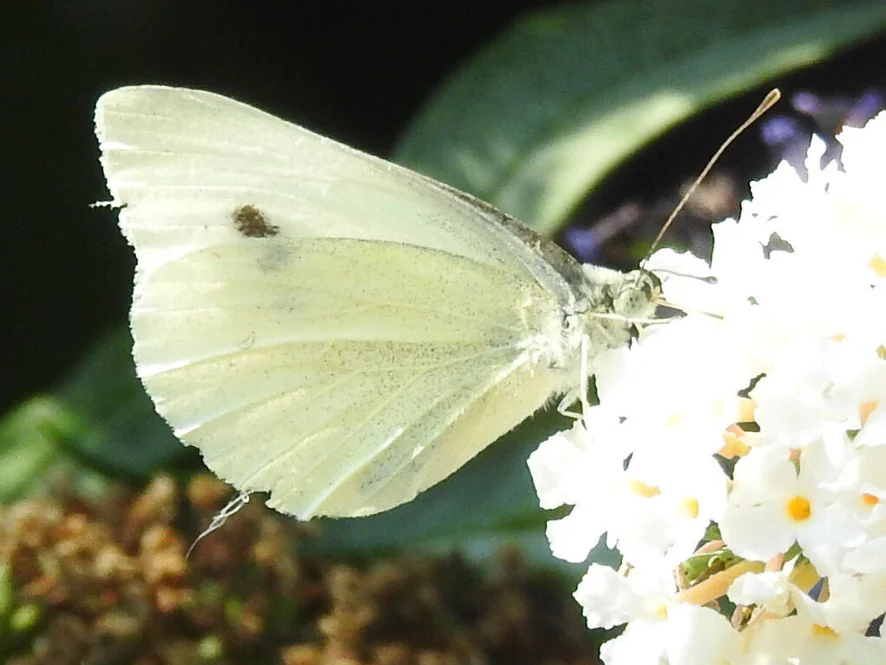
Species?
Pieris rapae
